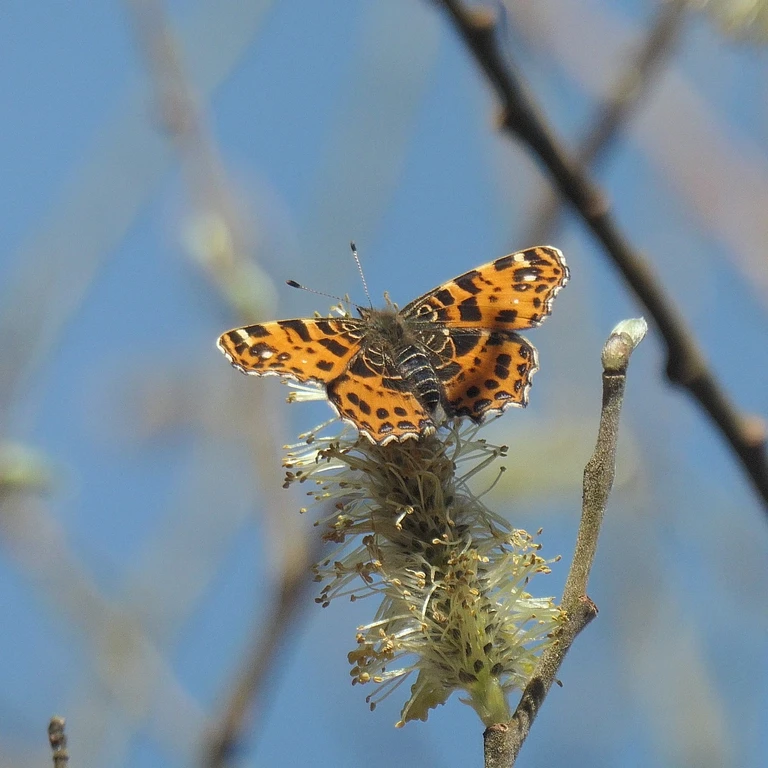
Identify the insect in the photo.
Araschnia levana
